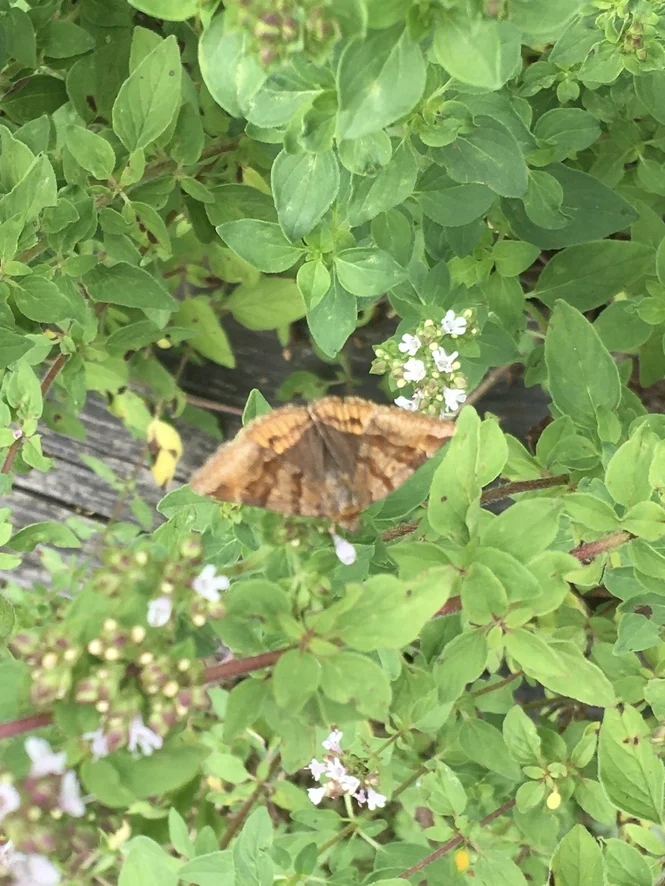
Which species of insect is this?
Euclidia glyphica
